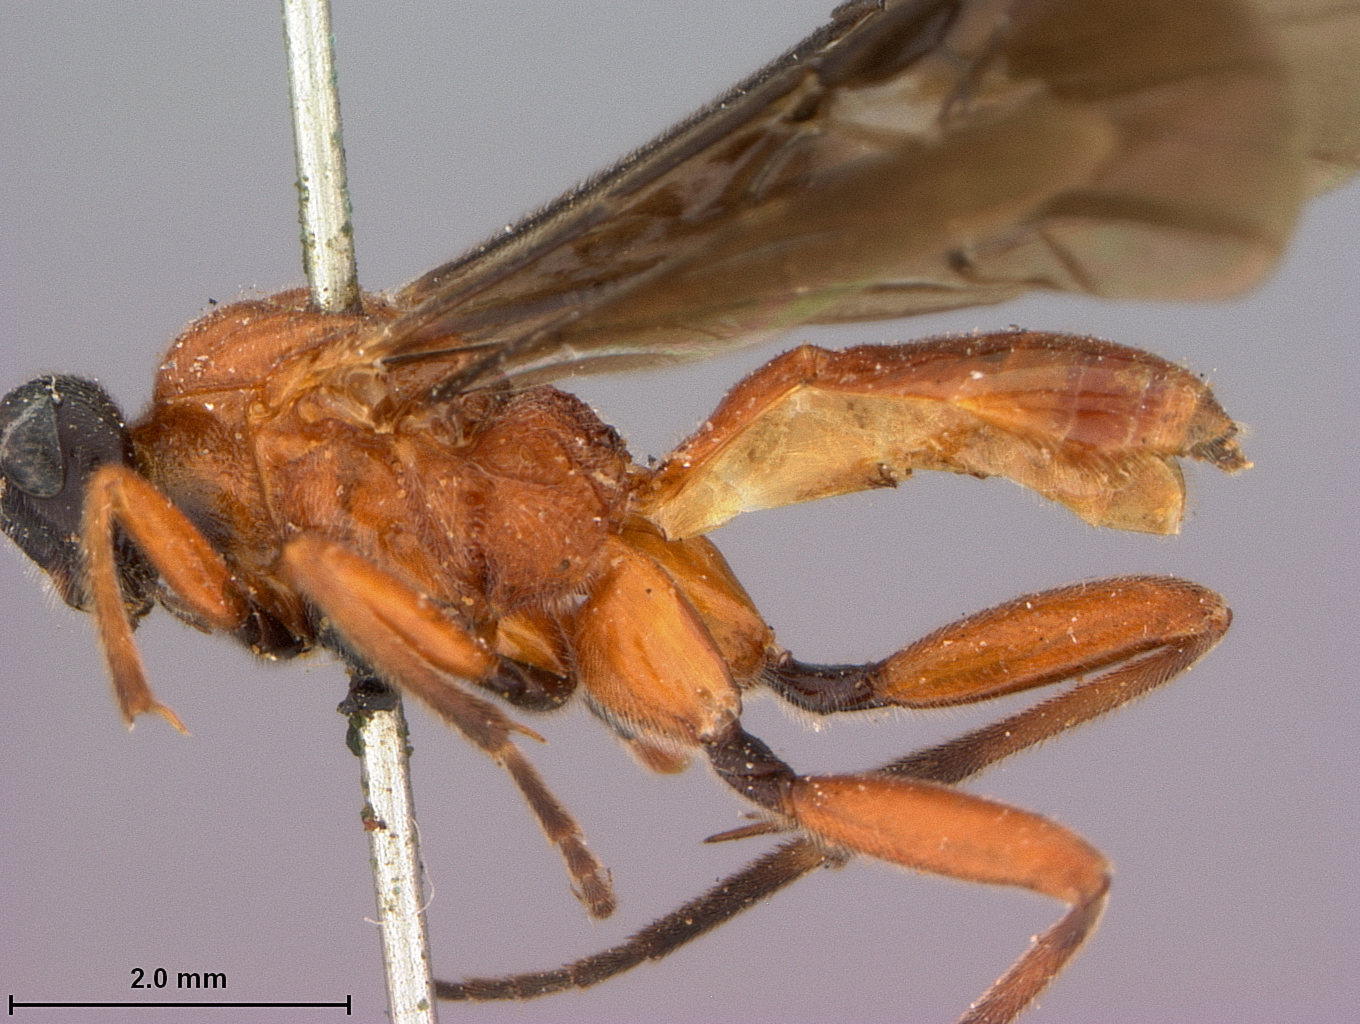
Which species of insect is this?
Microdus nigriceps
